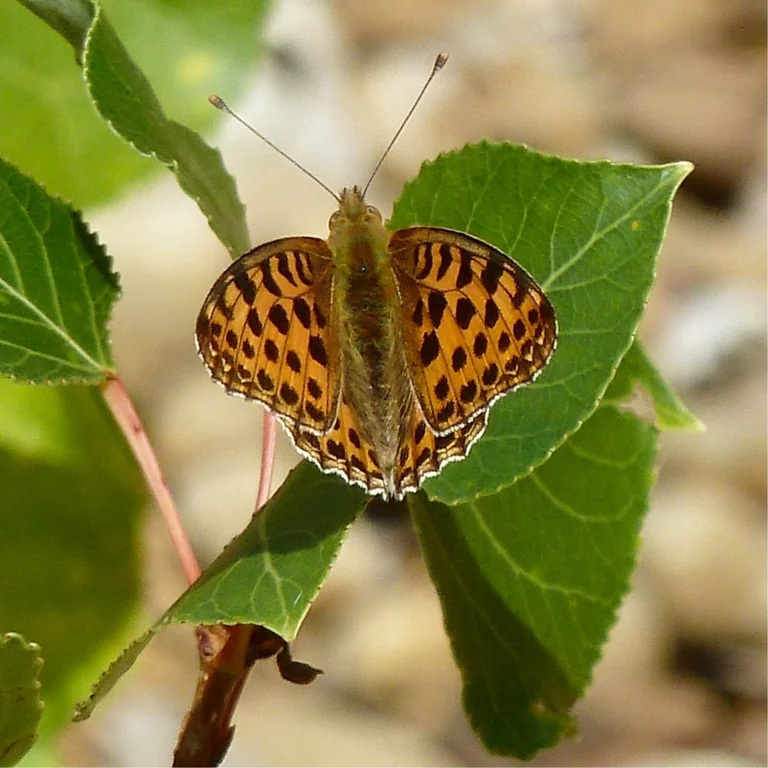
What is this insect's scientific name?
Issoria lathonia
